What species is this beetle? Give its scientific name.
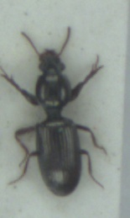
Dyschirius impunctipennis
